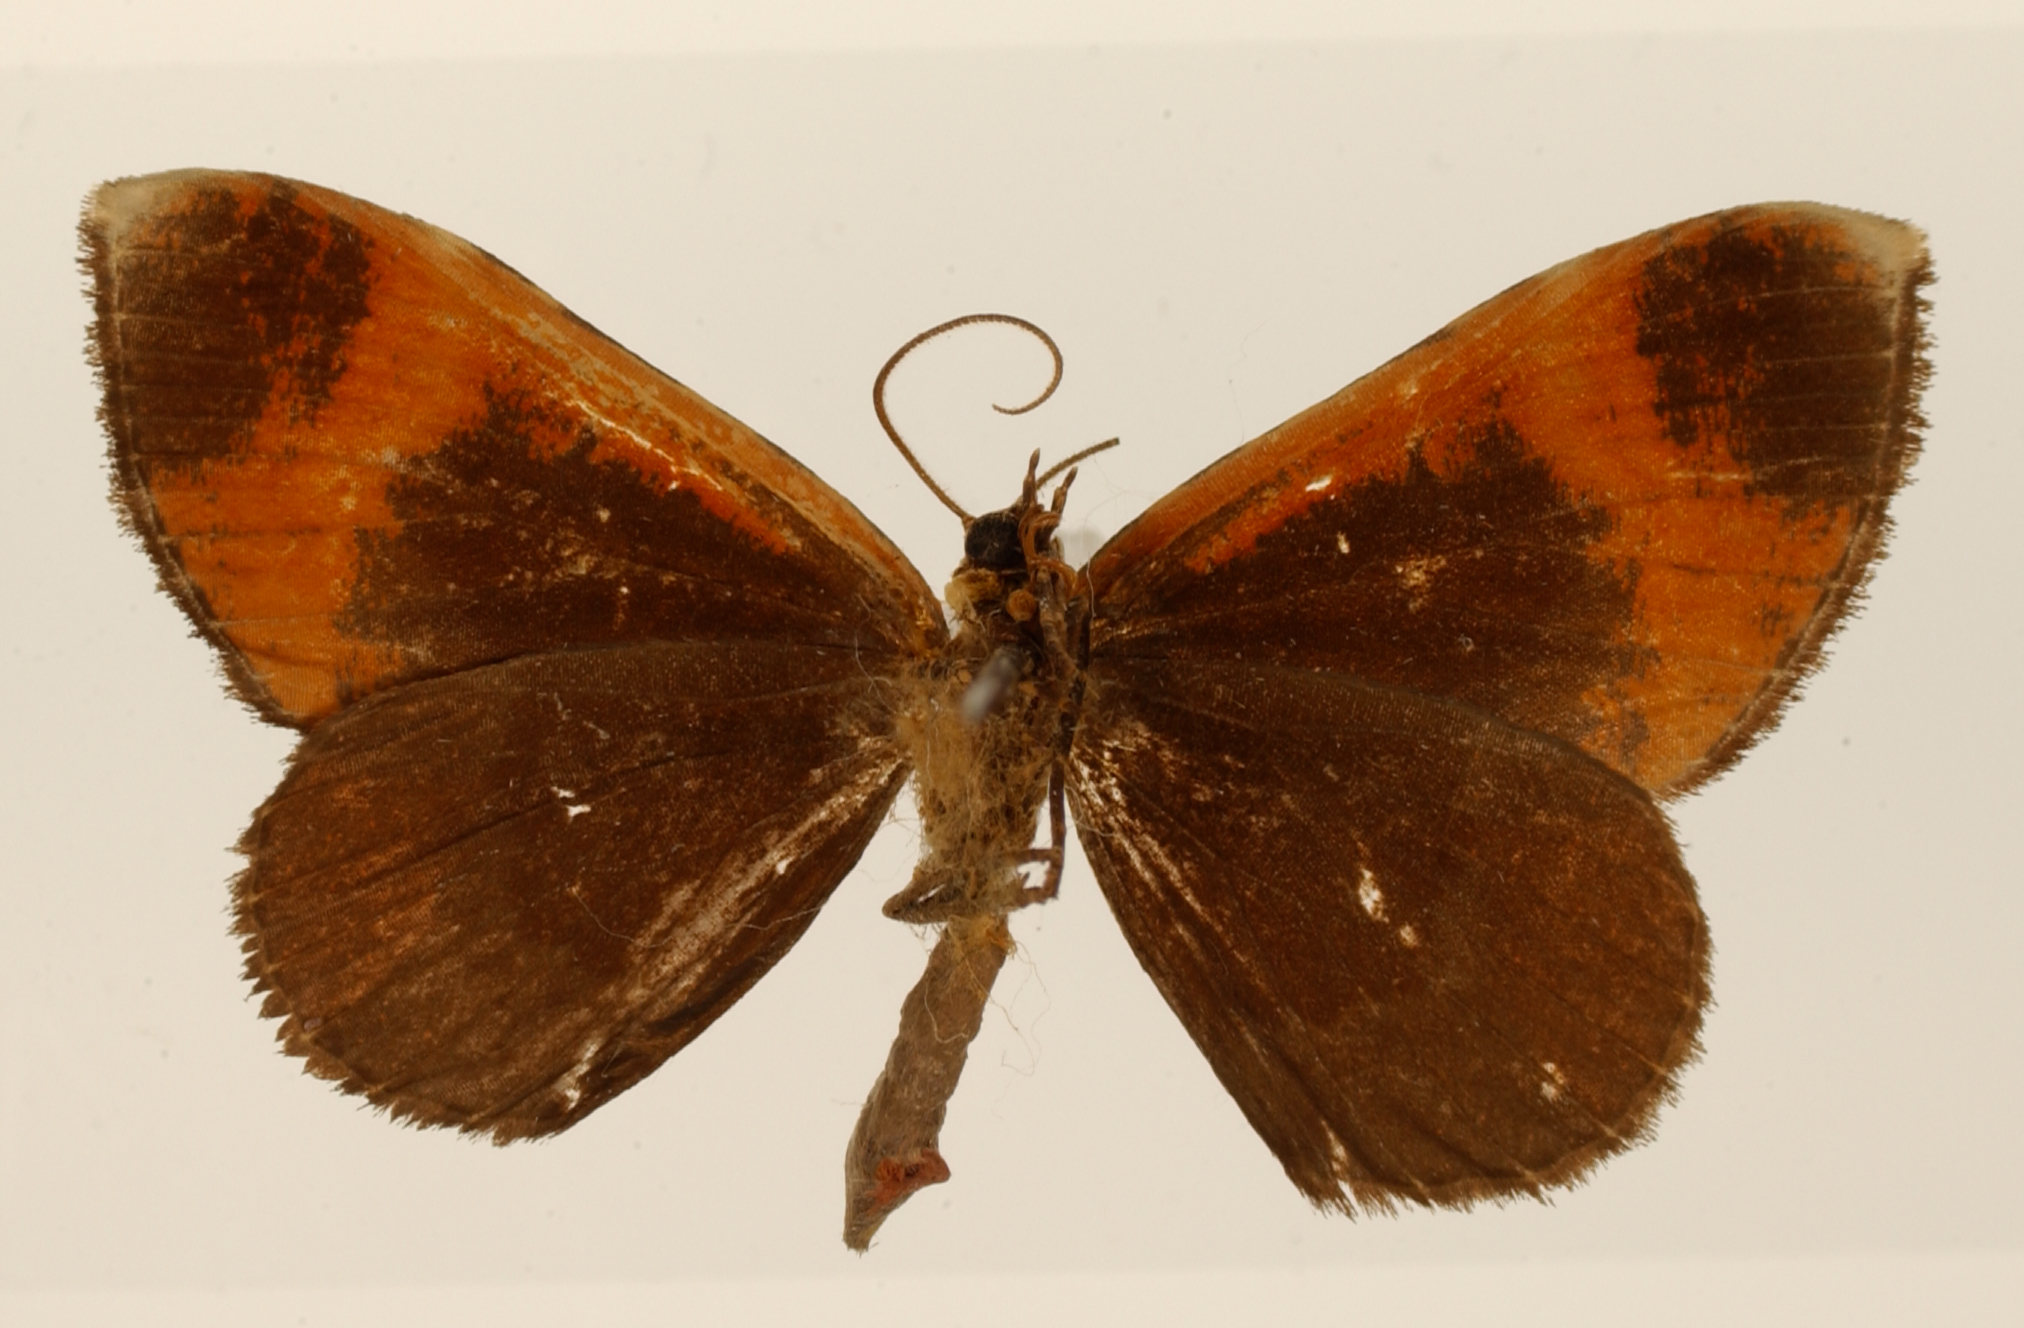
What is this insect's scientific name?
Eriopygidia perpendiculata
